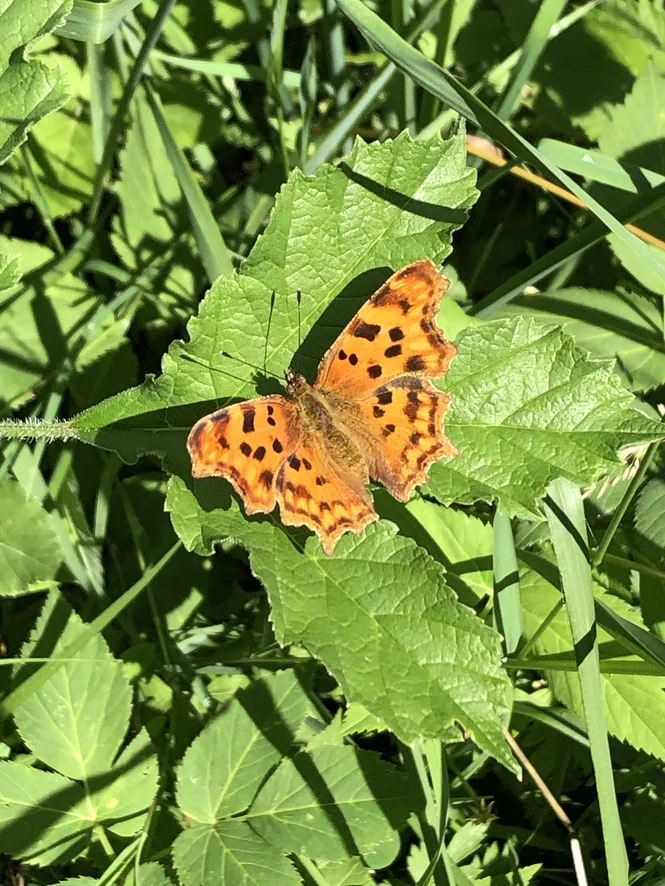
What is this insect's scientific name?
Polygonia c-album
